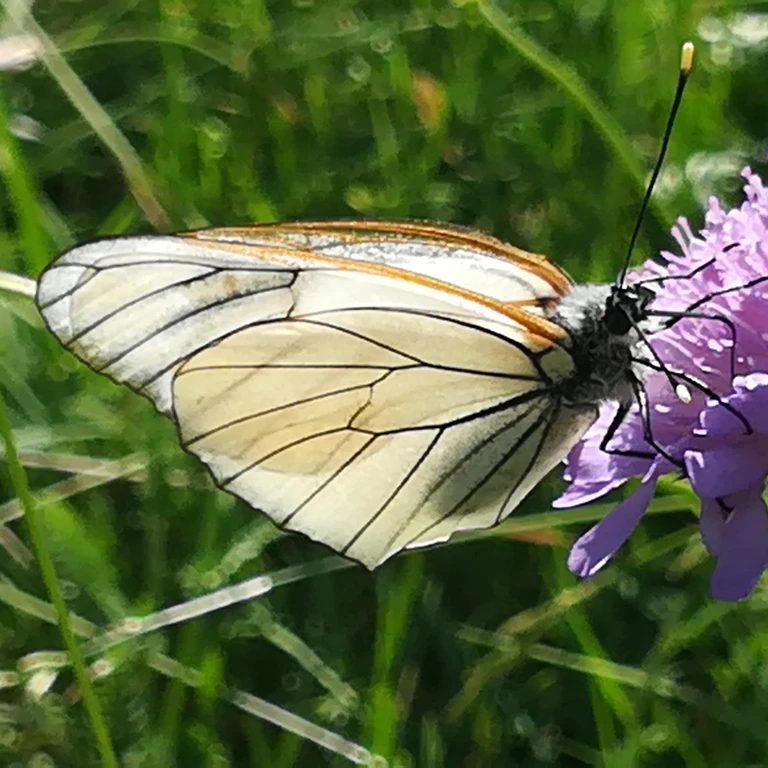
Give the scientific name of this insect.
Aporia crataegi
